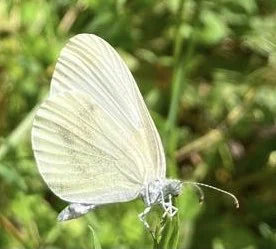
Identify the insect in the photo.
Leptidea sinapis/juvernica
